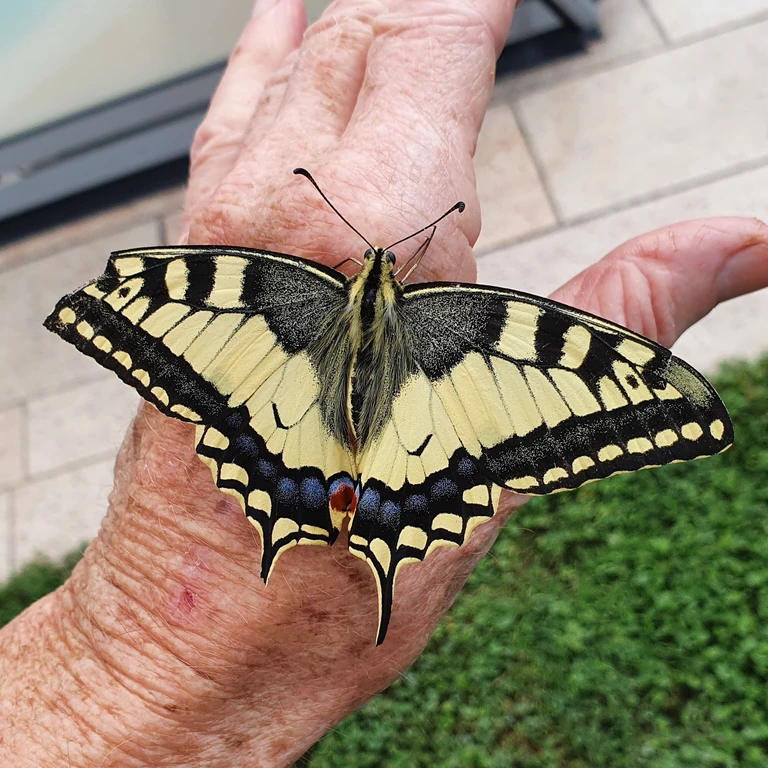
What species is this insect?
Papilio machaon
